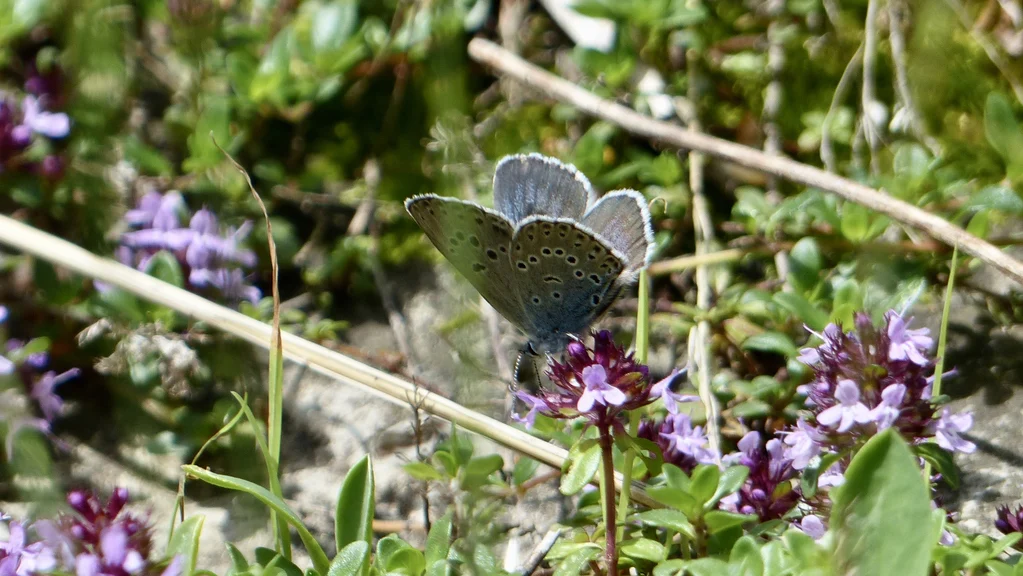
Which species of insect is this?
Phengaris arion (also Maculinea arion)
